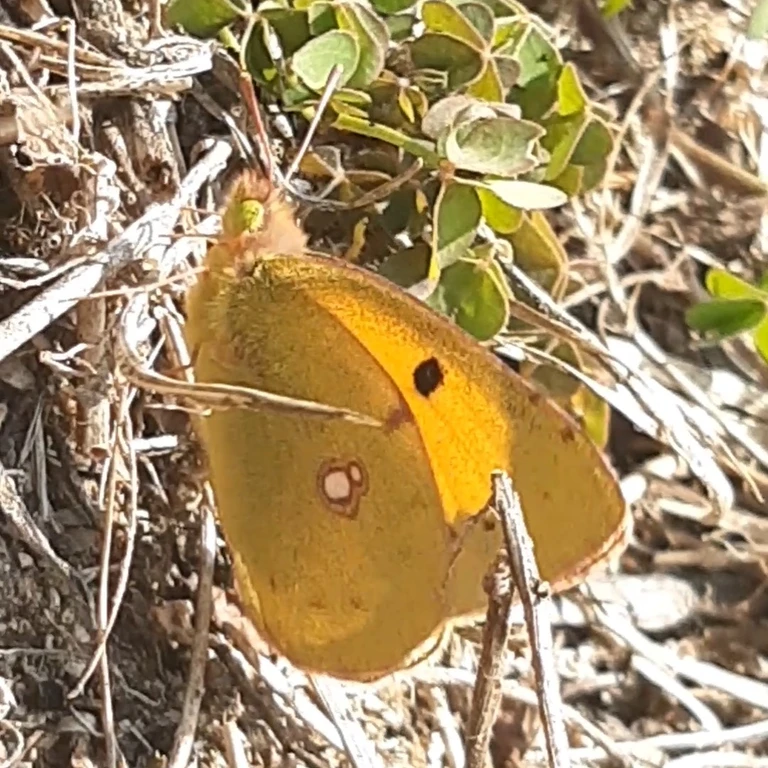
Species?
Colias croceus
